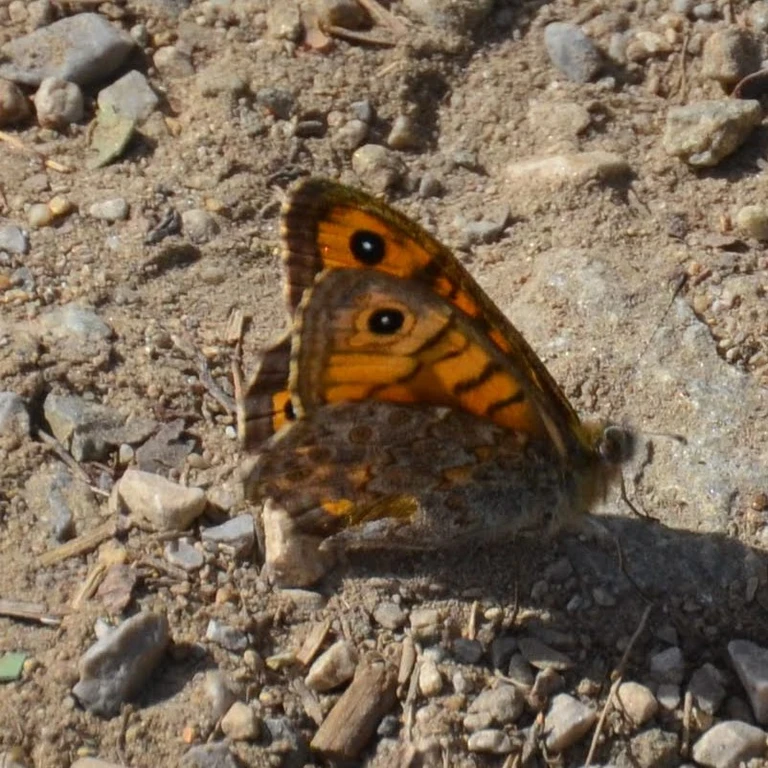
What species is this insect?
Lasiommata megera (also Pararge megera)
